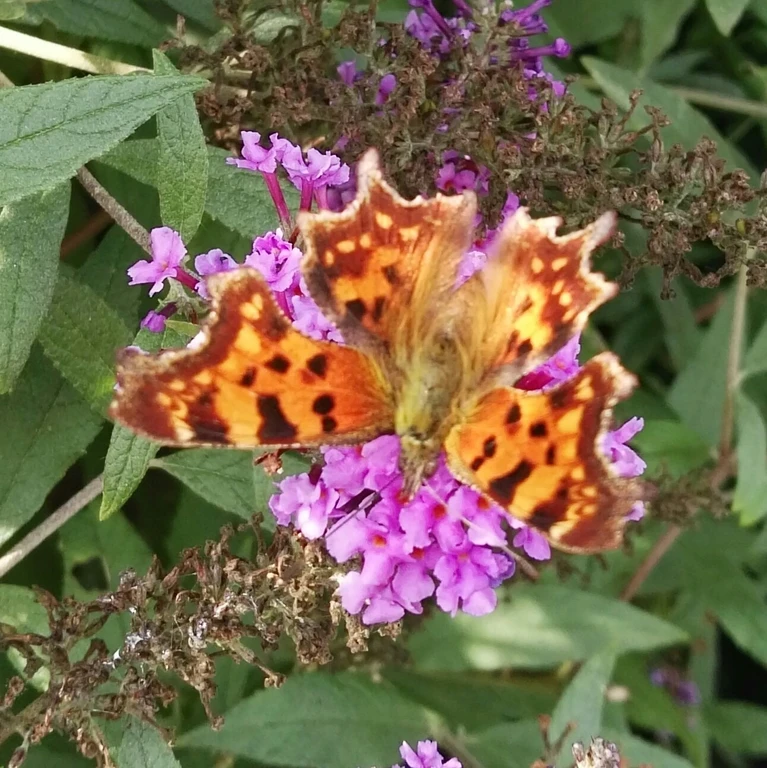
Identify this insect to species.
Polygonia c-album
